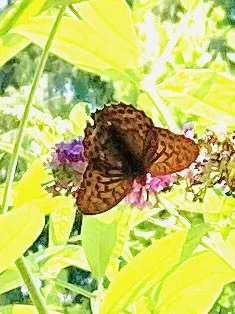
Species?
Argynnis paphia
